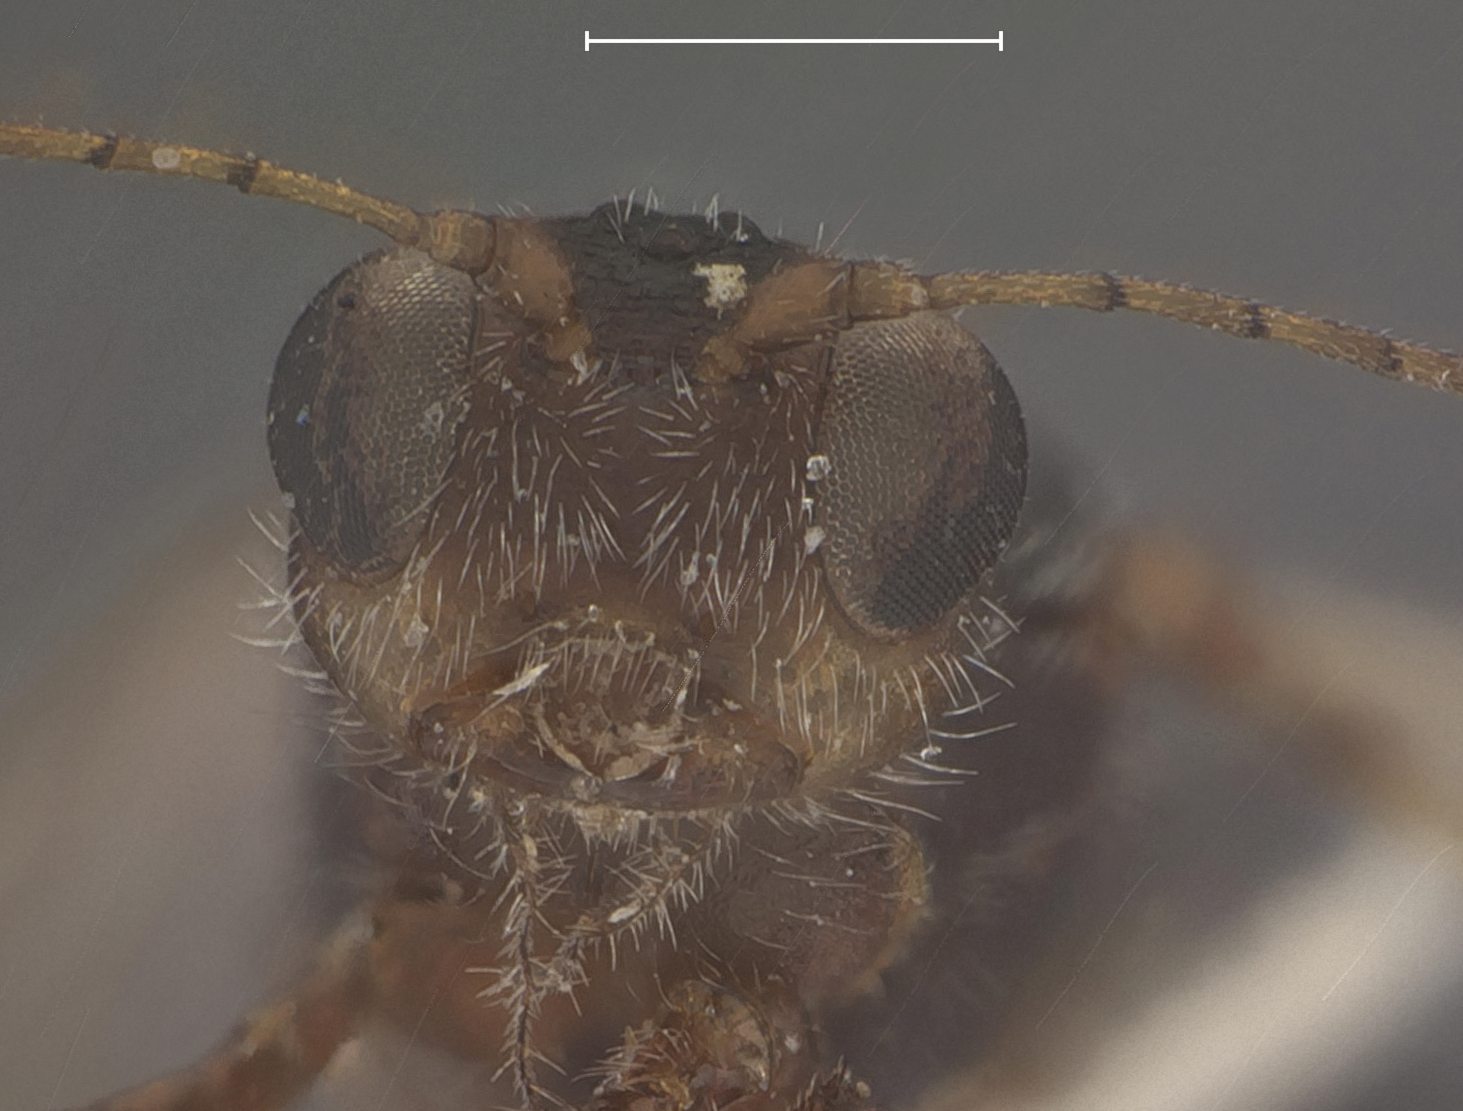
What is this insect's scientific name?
Russellia prosopidis
